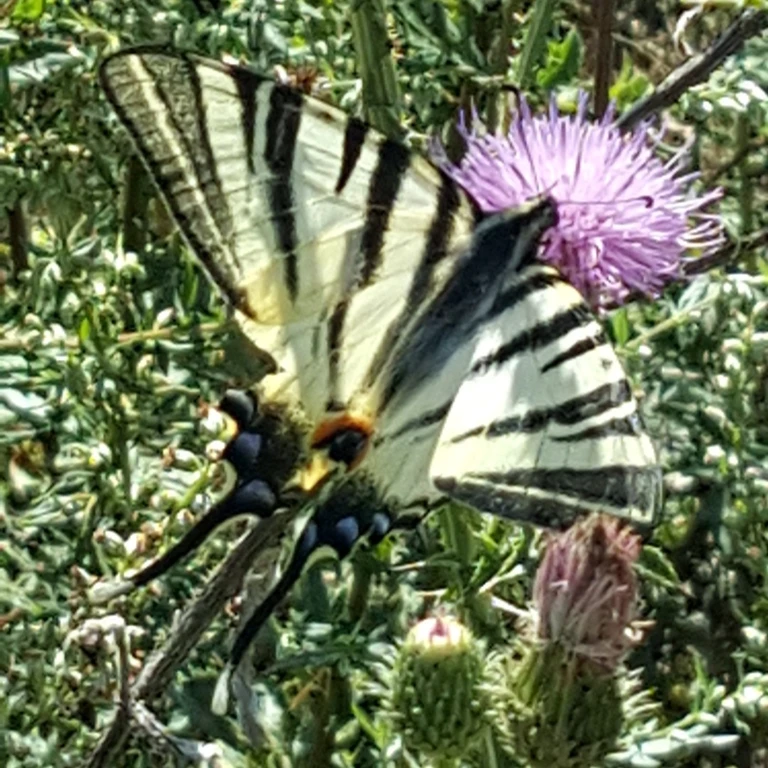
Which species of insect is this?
Iphiclides podalirius
